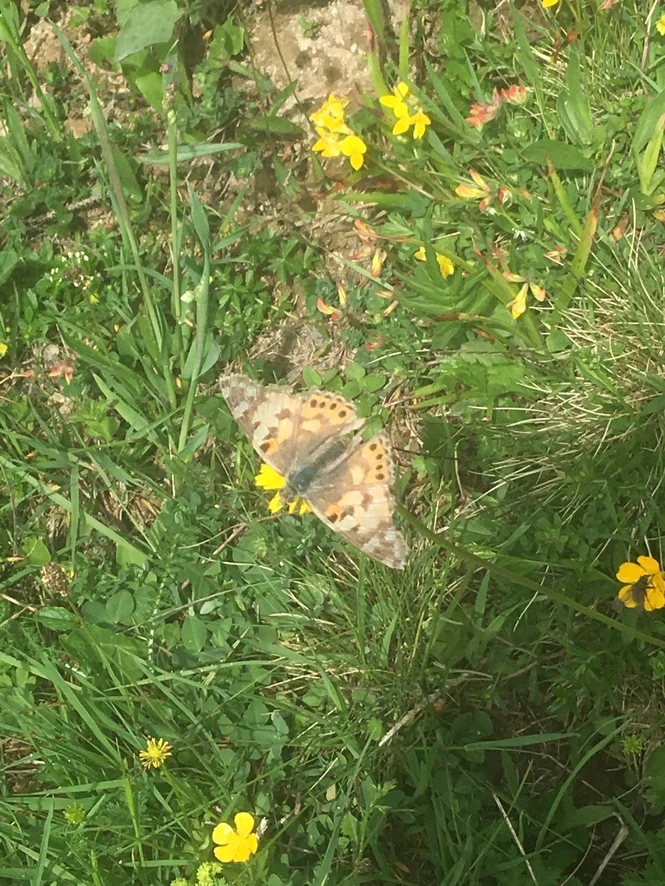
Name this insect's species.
Vanessa cardui
